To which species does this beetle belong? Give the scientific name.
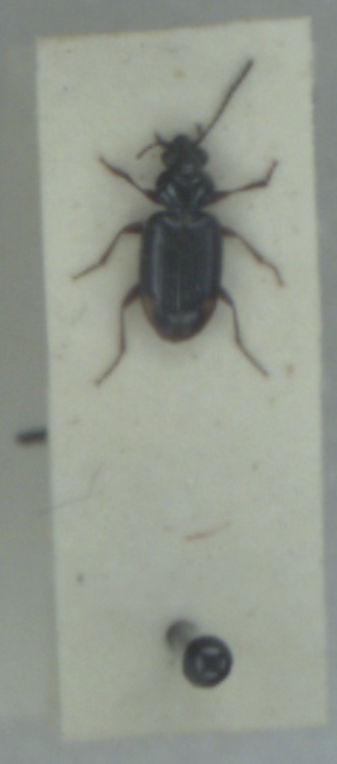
Bembidion lunulatum
